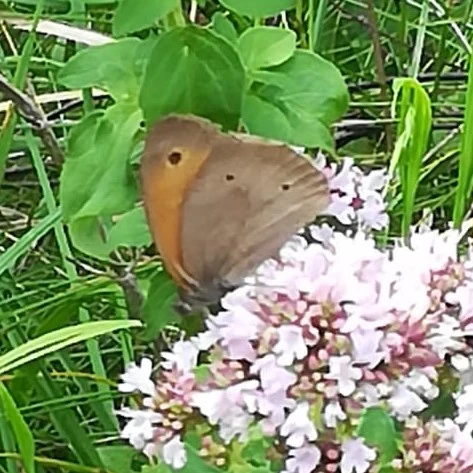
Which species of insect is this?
Maniola jurtina
